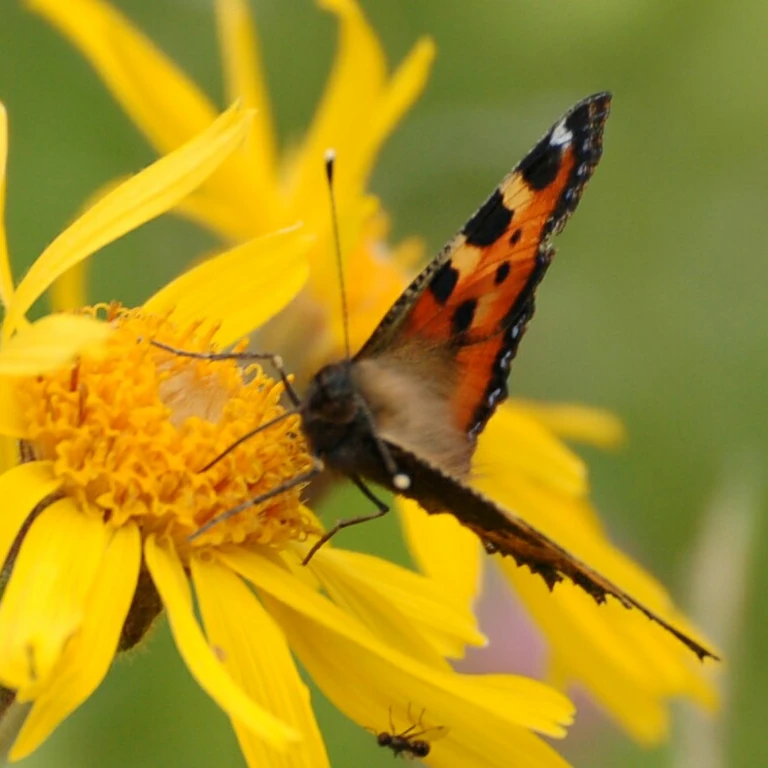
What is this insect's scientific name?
Aglais urticae
